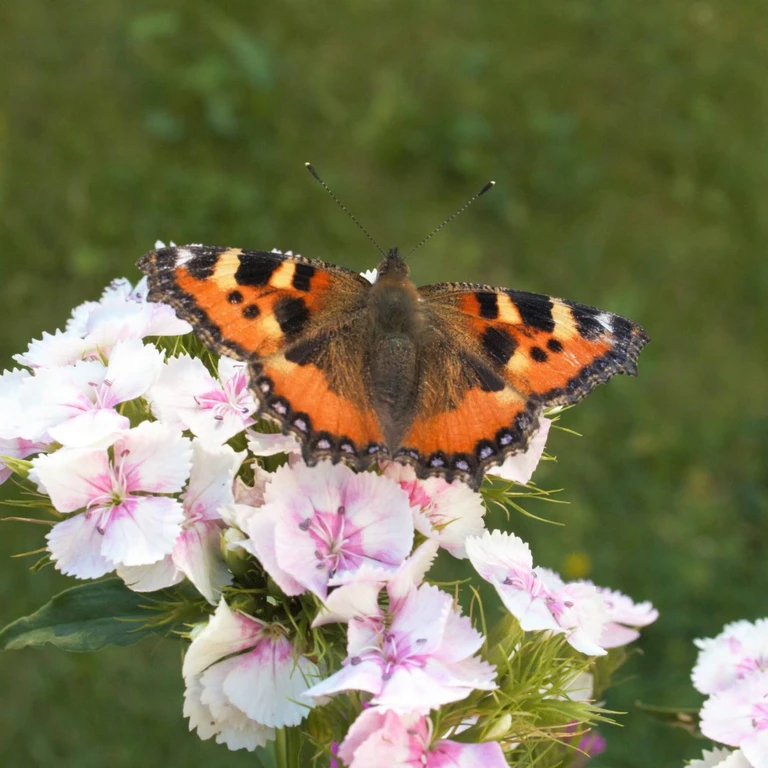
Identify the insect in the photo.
Aglais urticae
